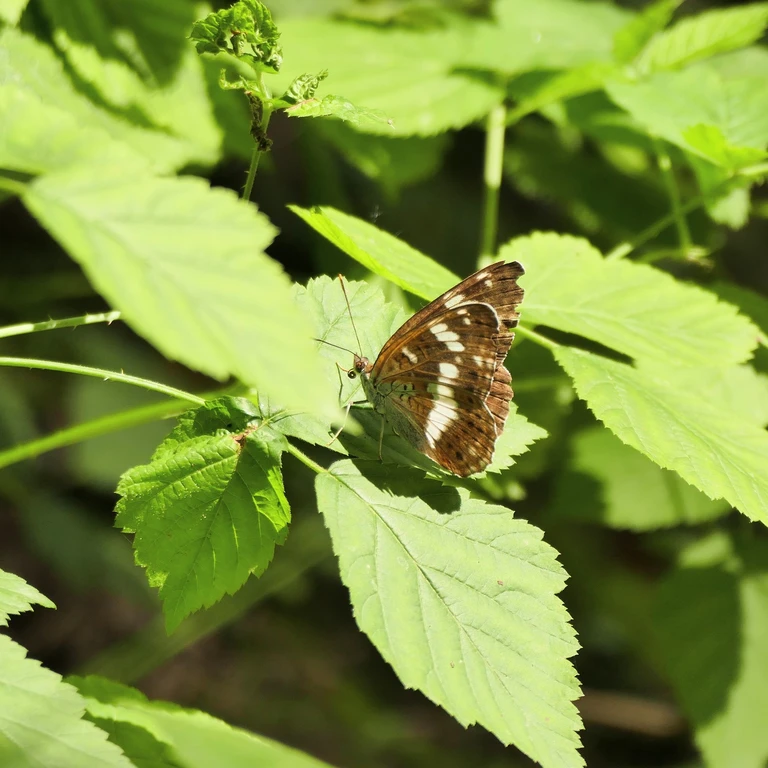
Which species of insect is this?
Limenitis camilla (also Ladoga camilla)
